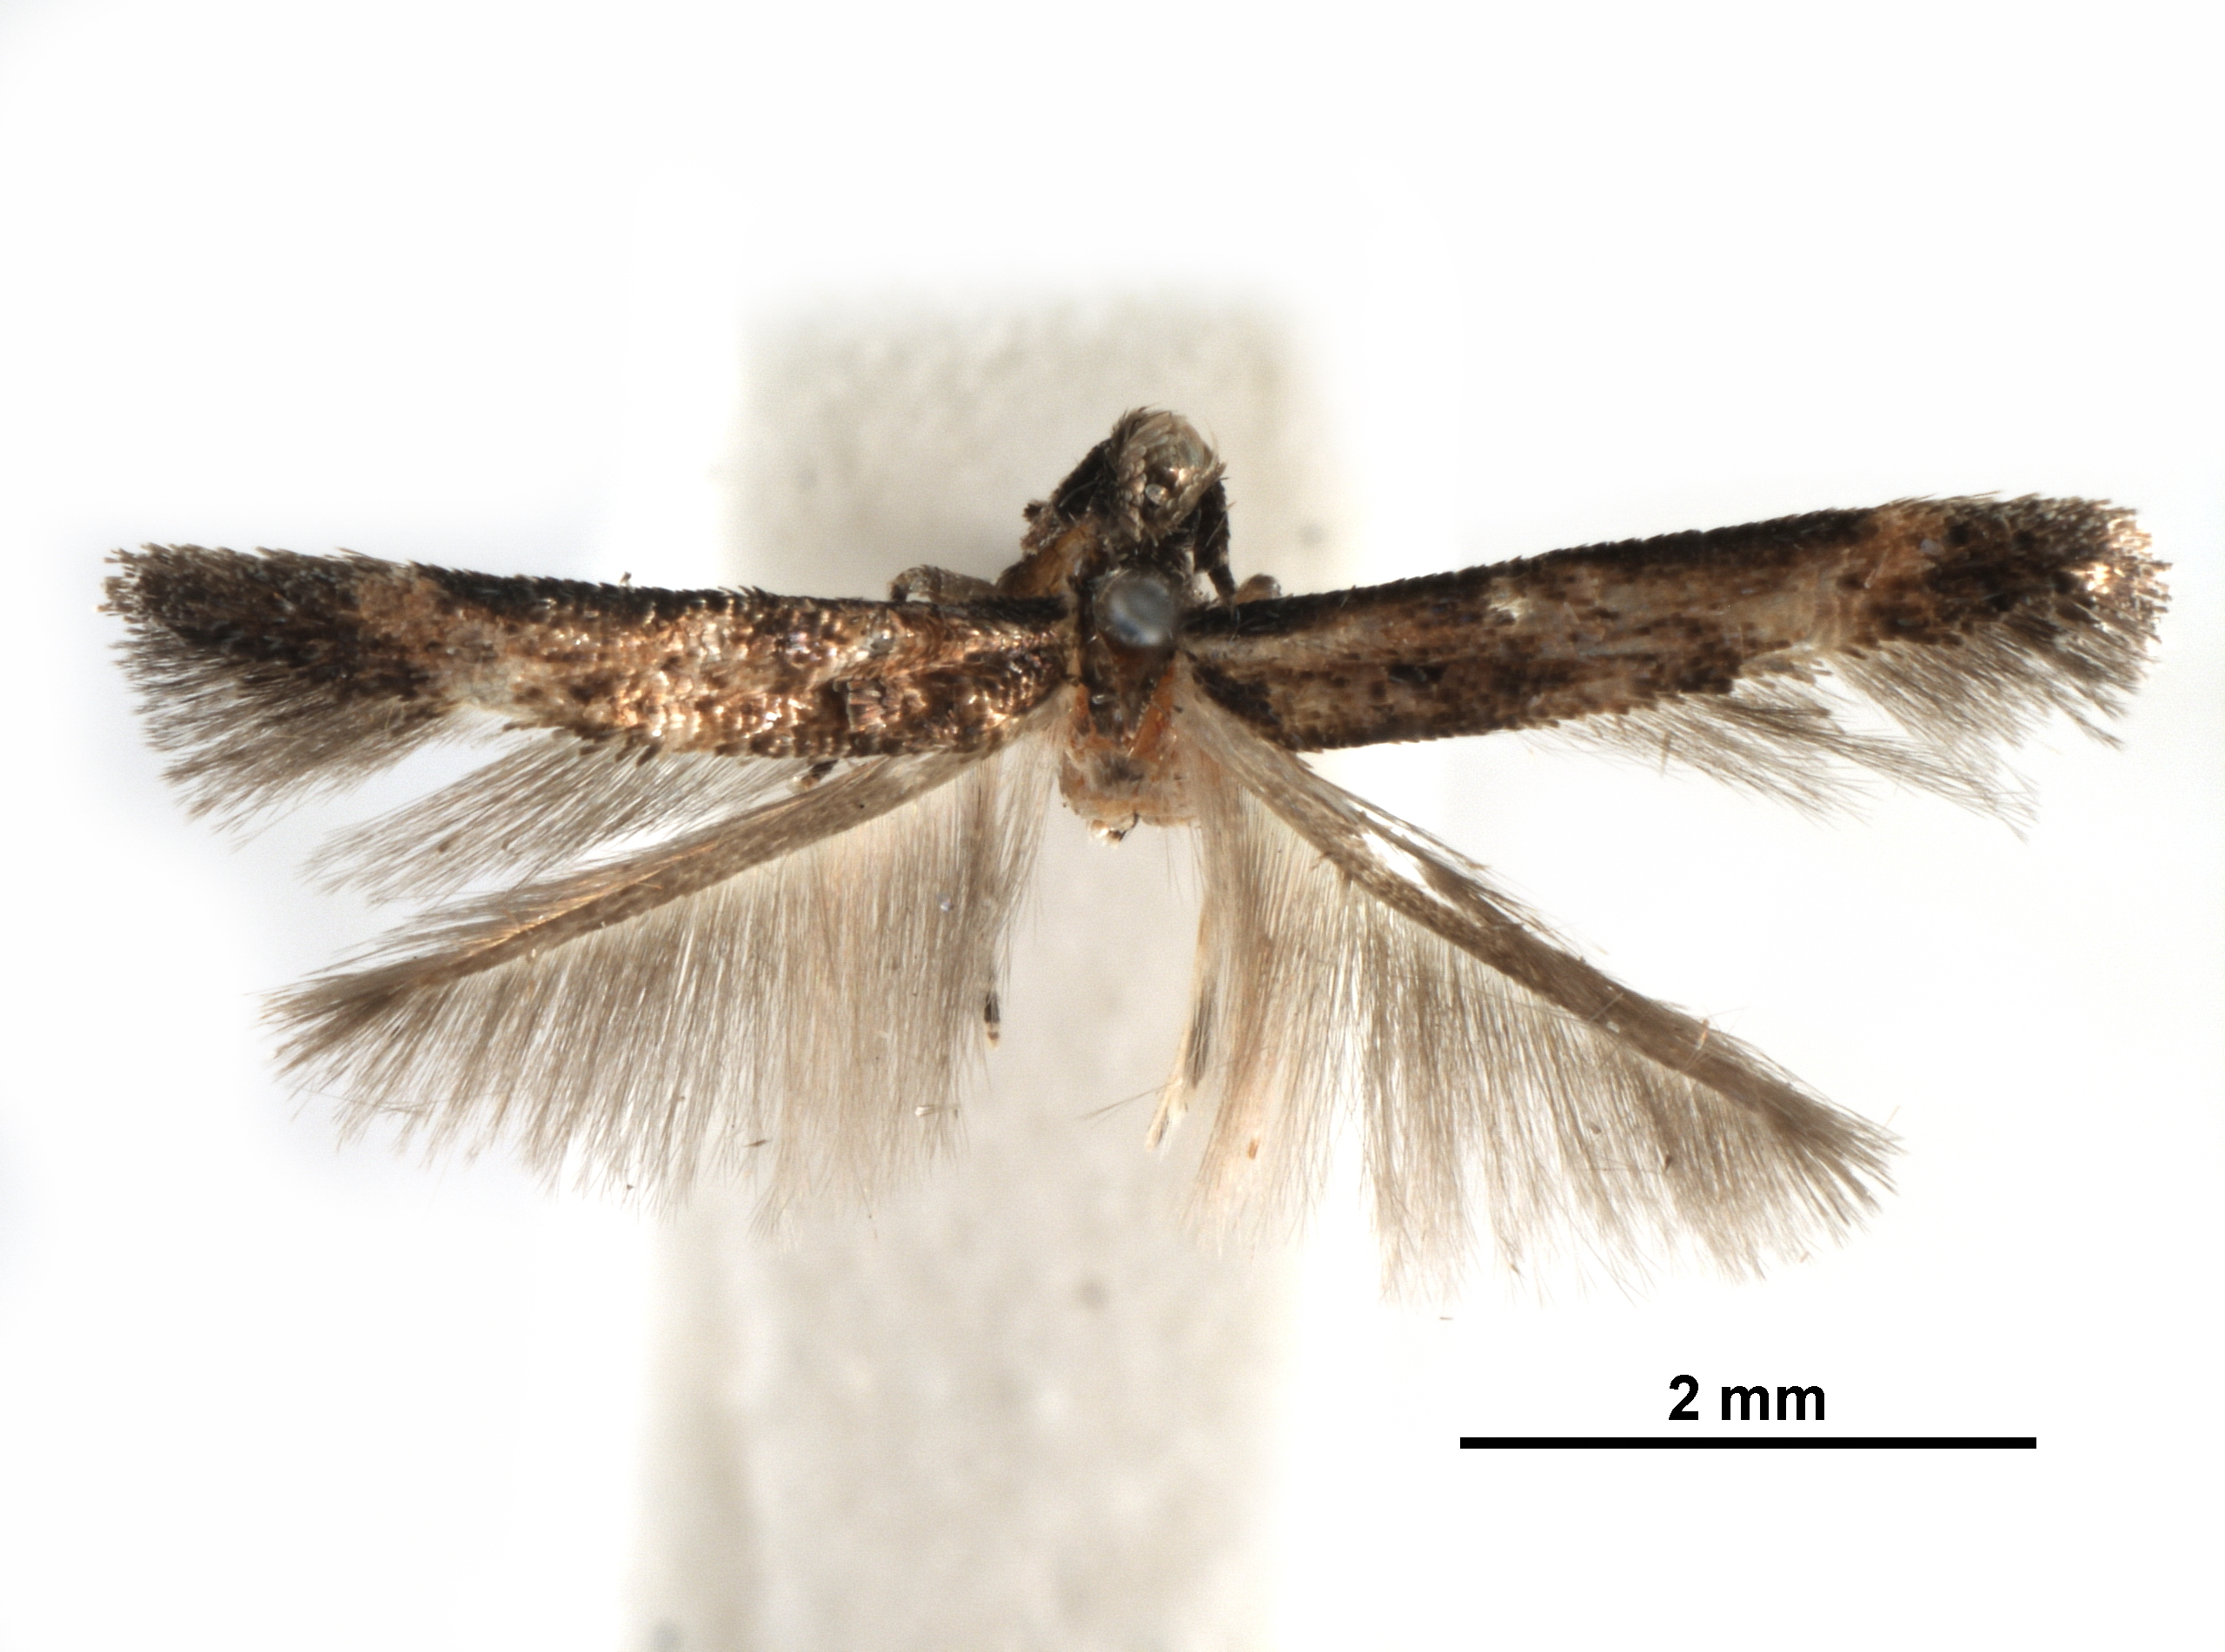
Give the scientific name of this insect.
Stilbosis lonchocarpella
